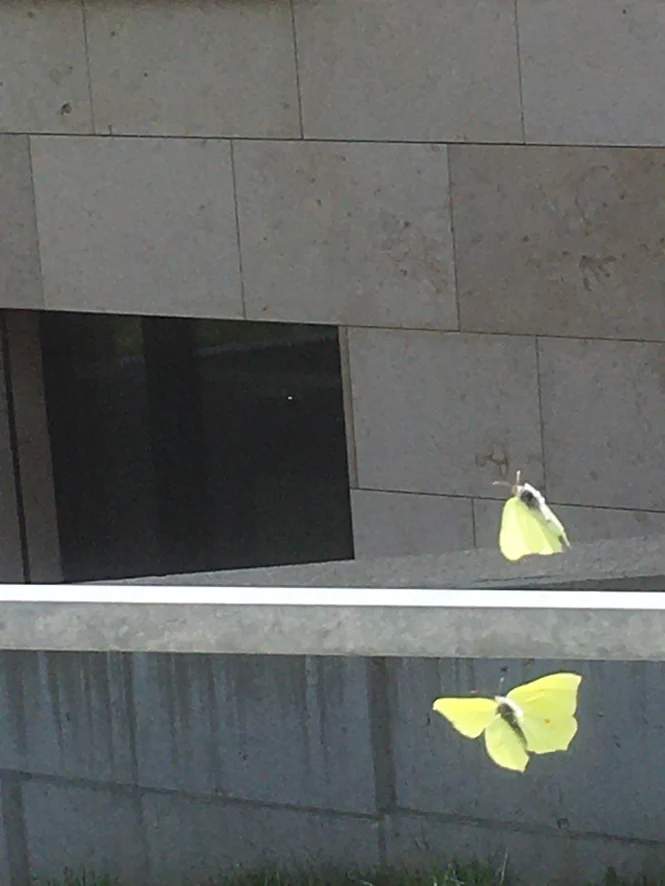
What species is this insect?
Gonepteryx rhamni
